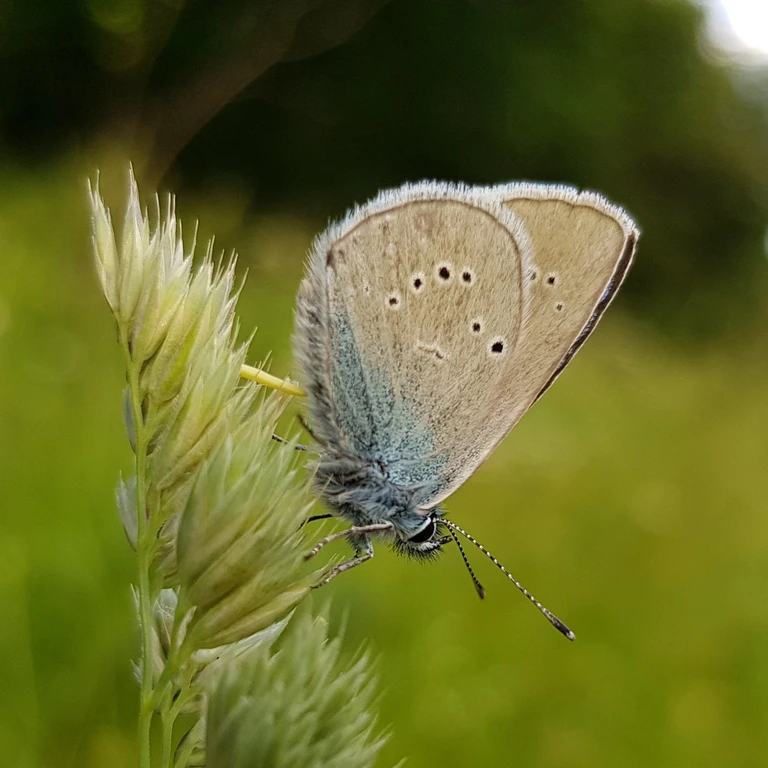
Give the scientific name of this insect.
Cyaniris semiargus
